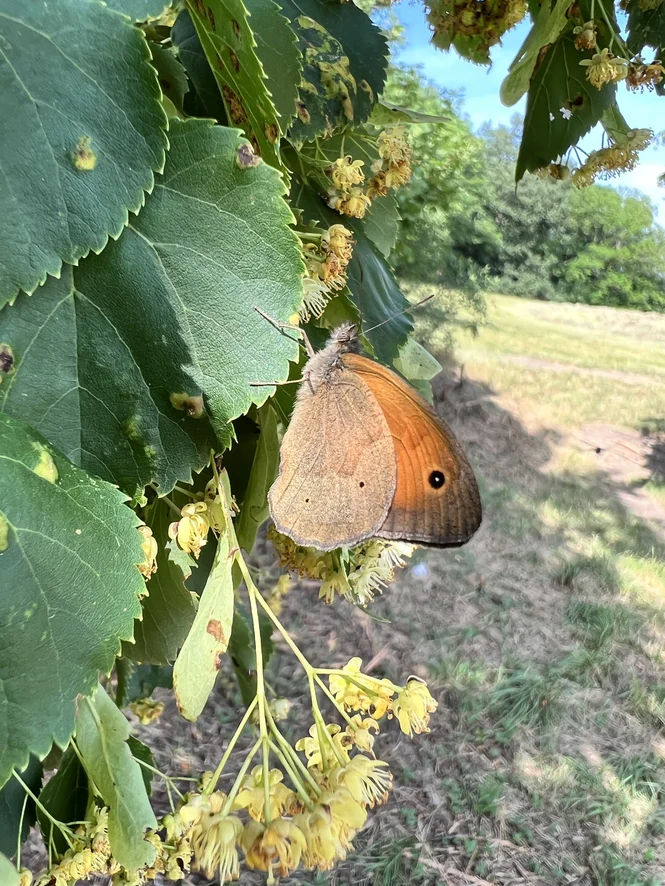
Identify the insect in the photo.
Maniola jurtina
